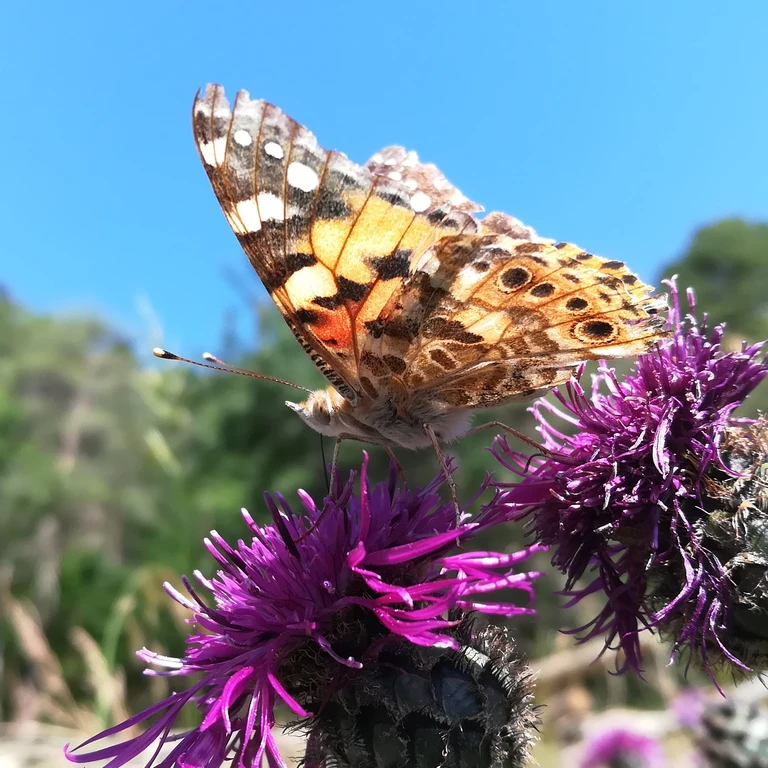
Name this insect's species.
Vanessa cardui
